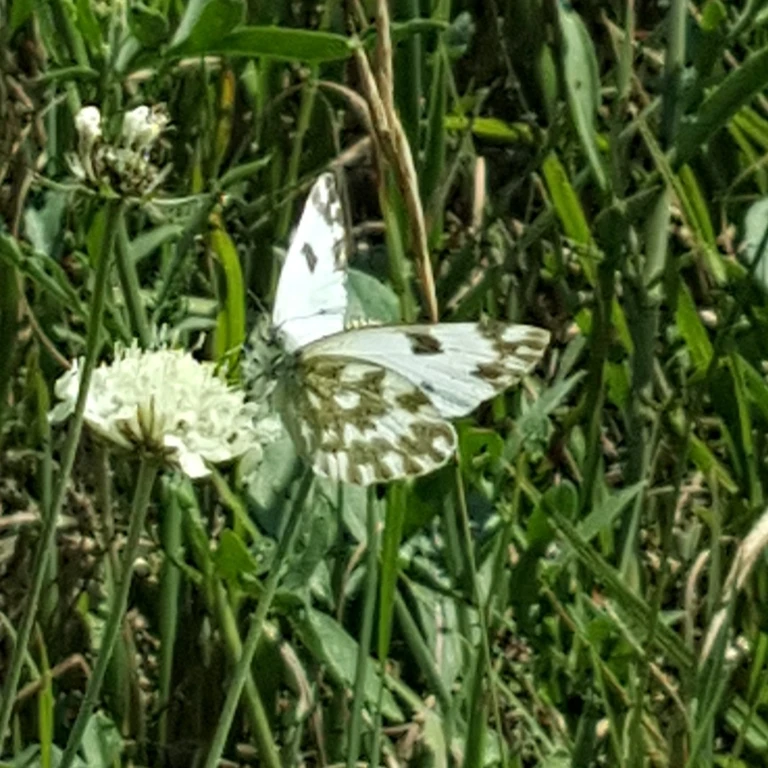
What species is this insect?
Pontia edusa
